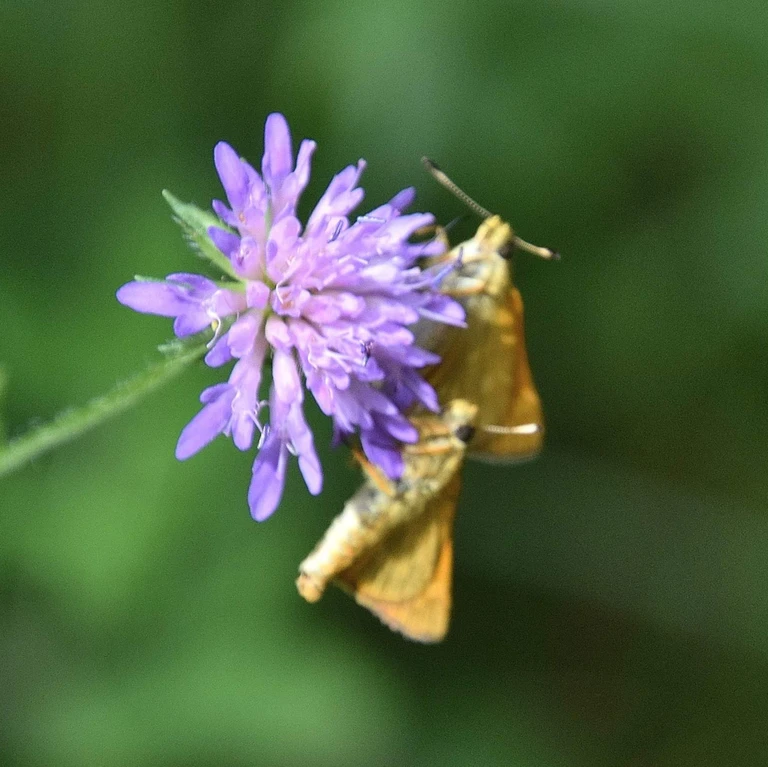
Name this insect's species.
Ochlodes sylvanus (also Ochlodes venata)
